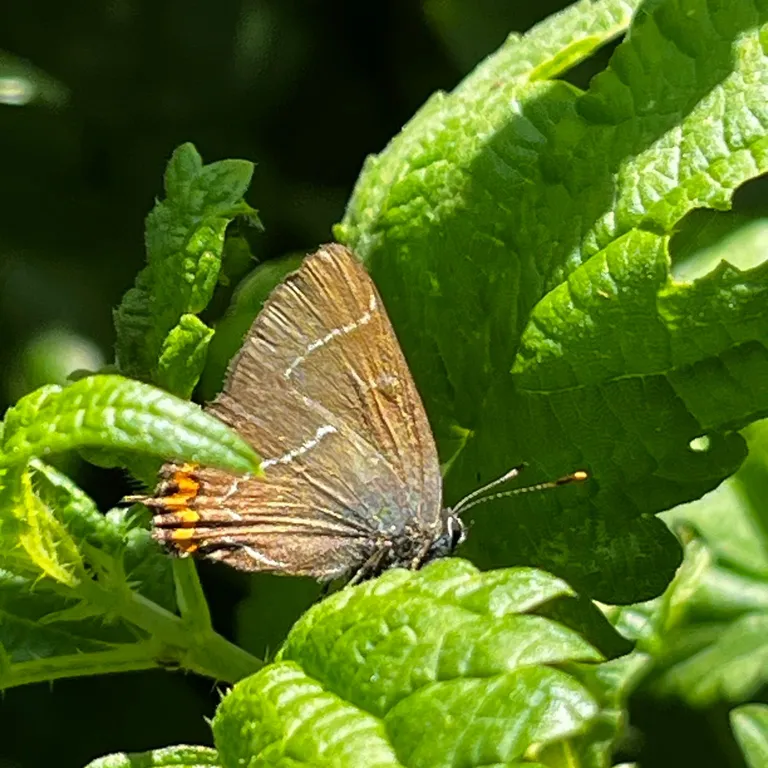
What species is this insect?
Satyrium w-album
